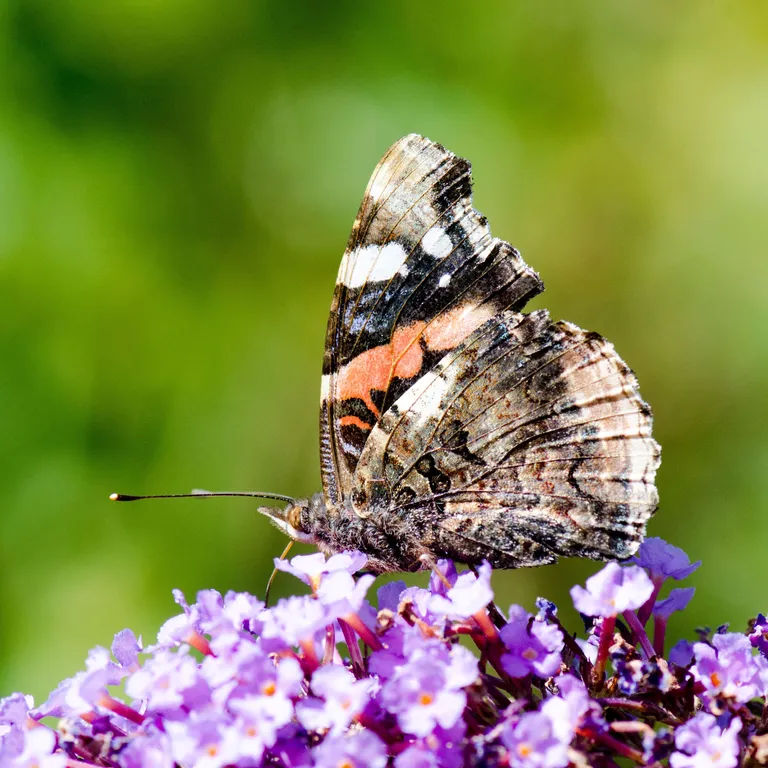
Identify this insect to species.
Vanessa atalanta
